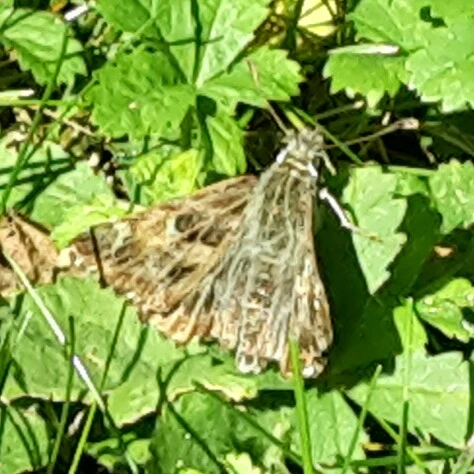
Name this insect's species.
Carcharodus alceae
